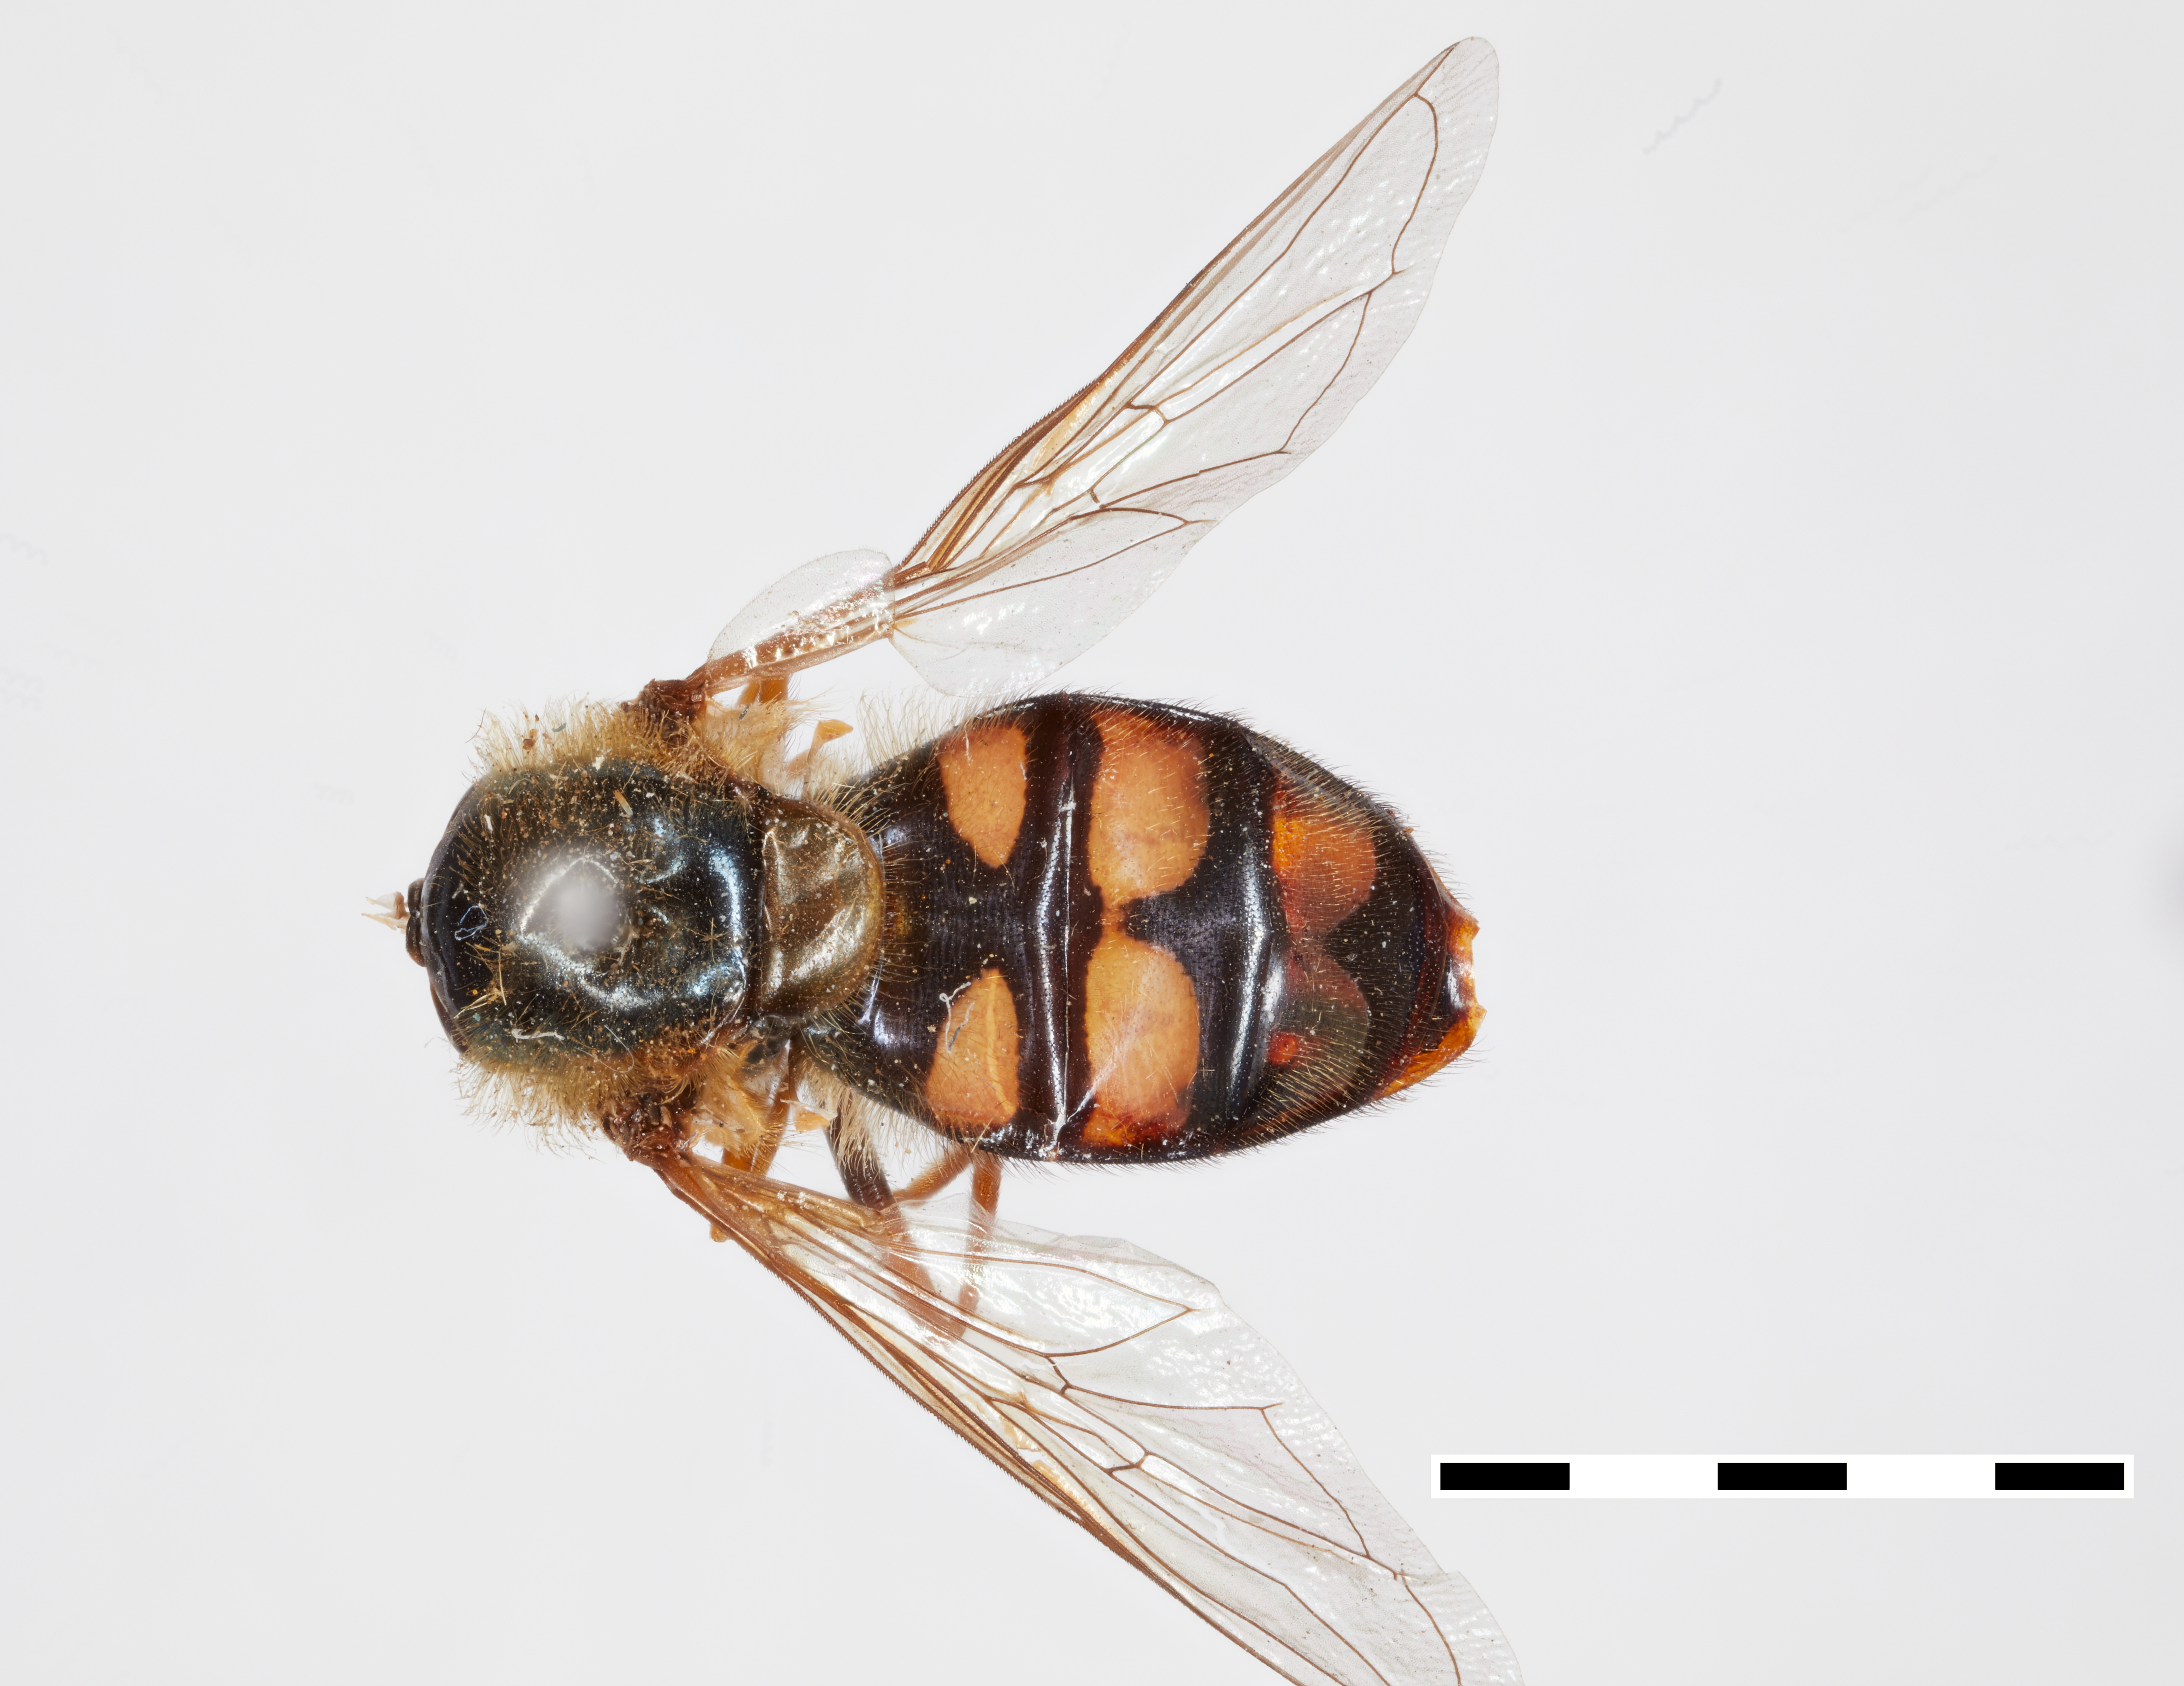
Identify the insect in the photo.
Eupeodes montivagus
